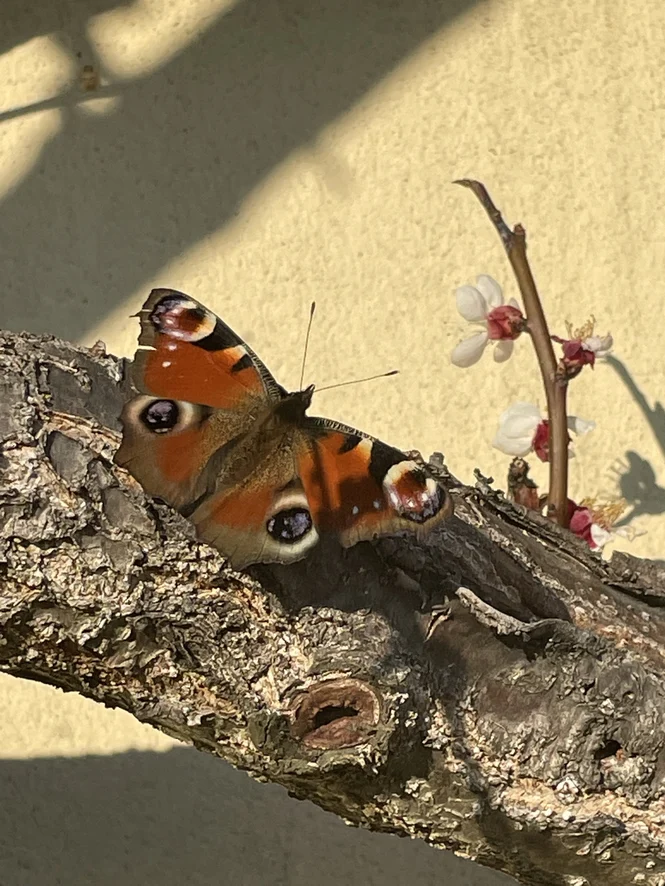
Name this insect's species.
Aglais io
